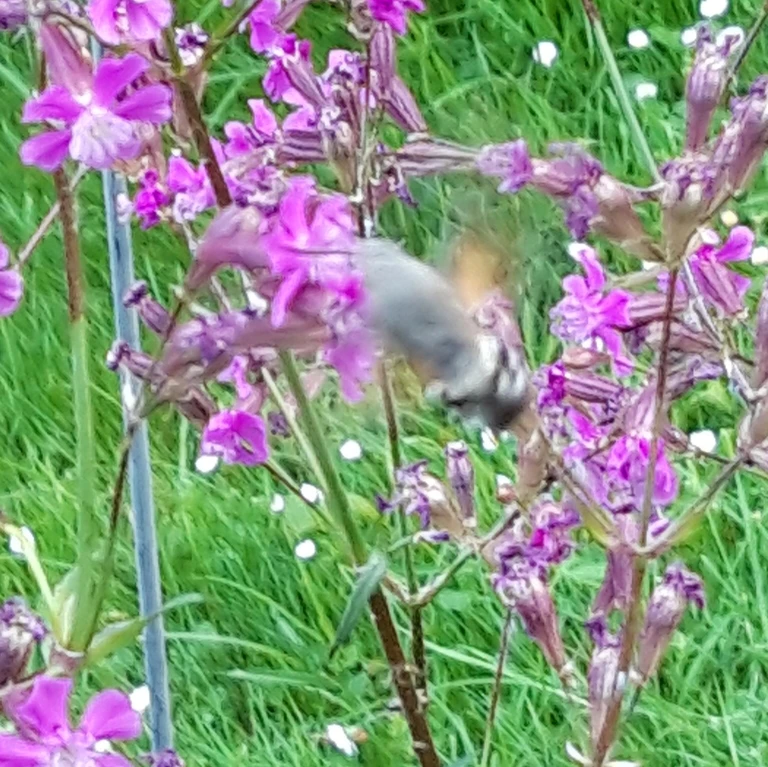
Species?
Macroglossum stellatarum
